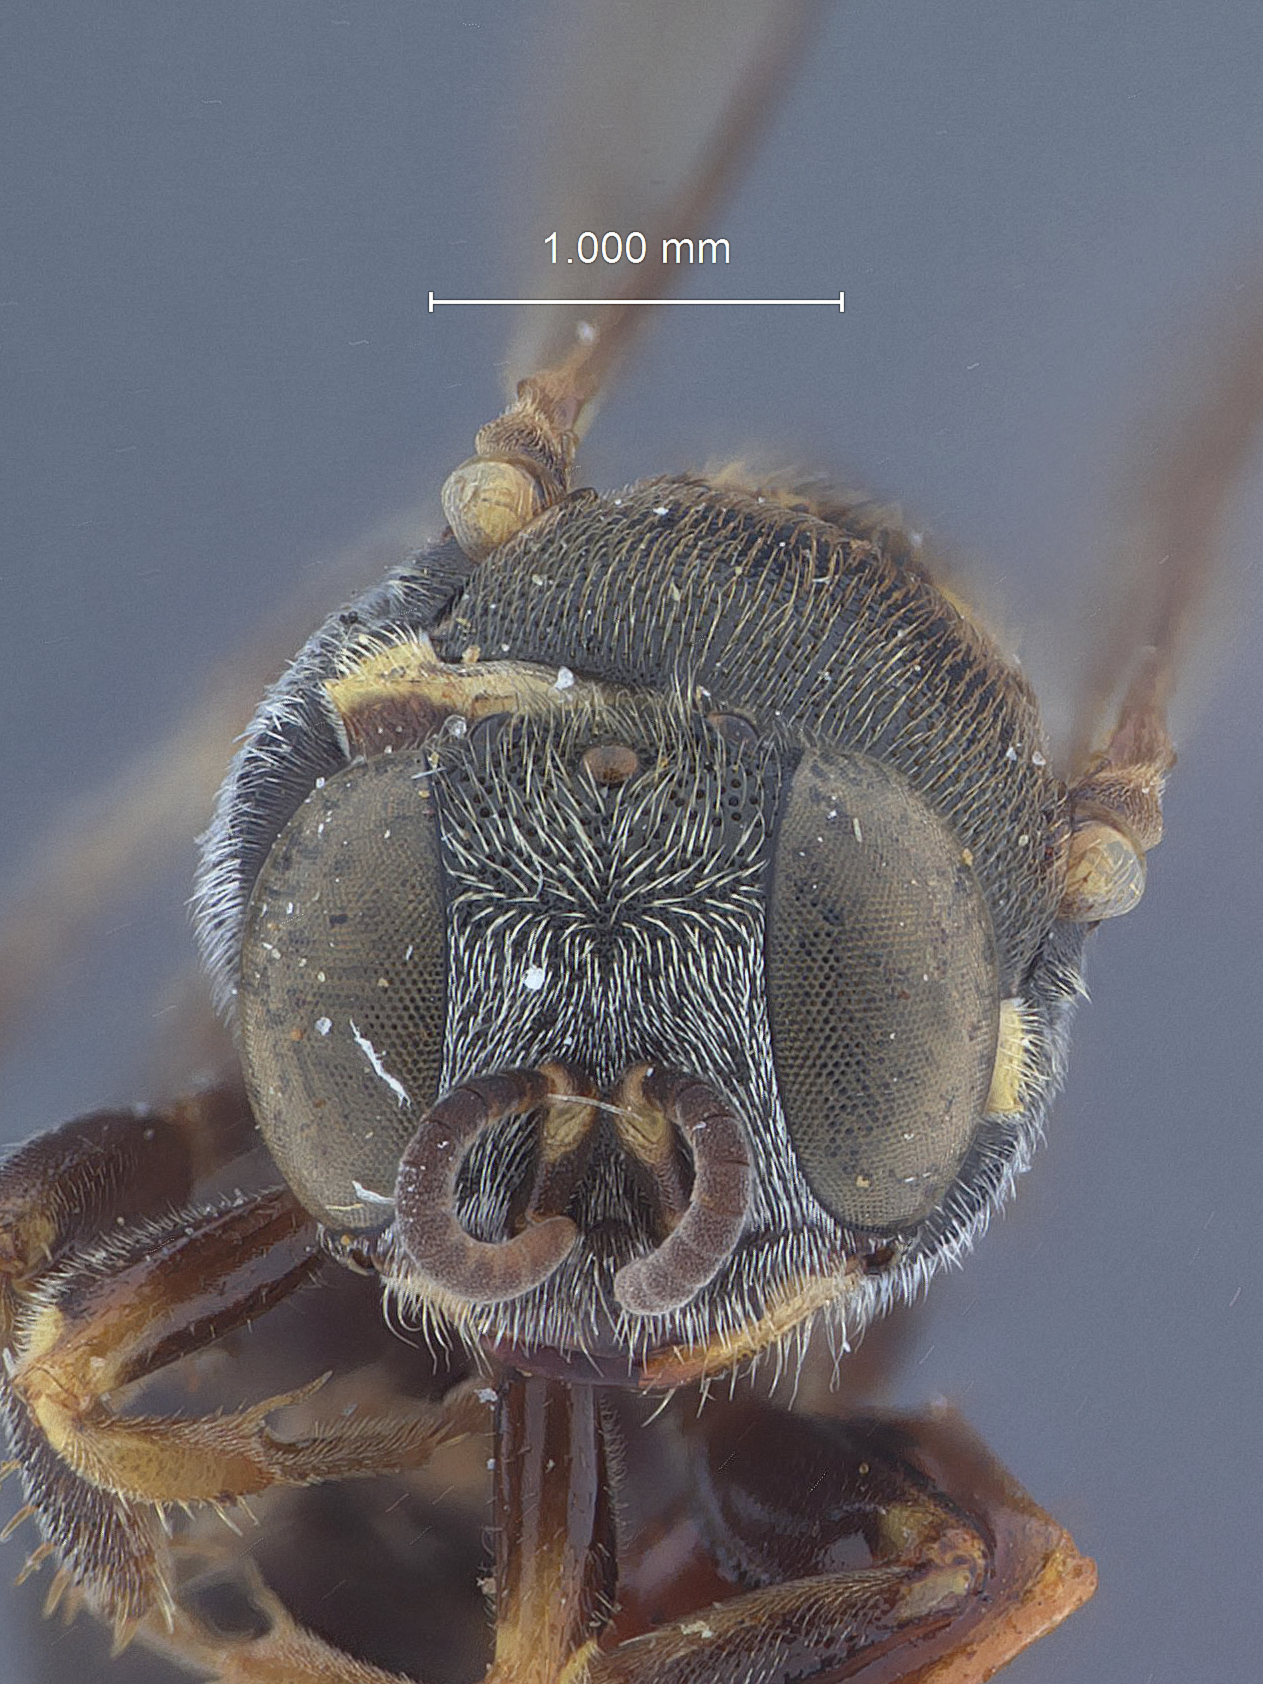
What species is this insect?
Oxybelus philippinse
